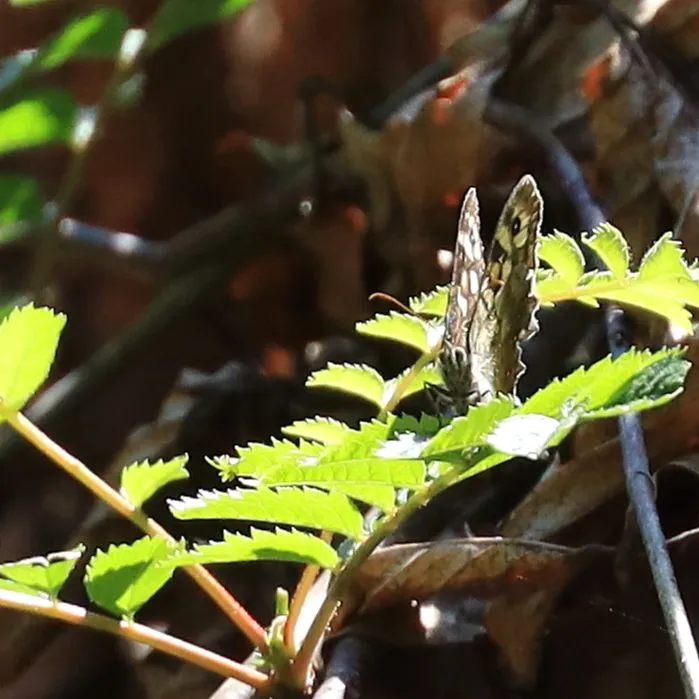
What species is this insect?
Pararge aegeria
